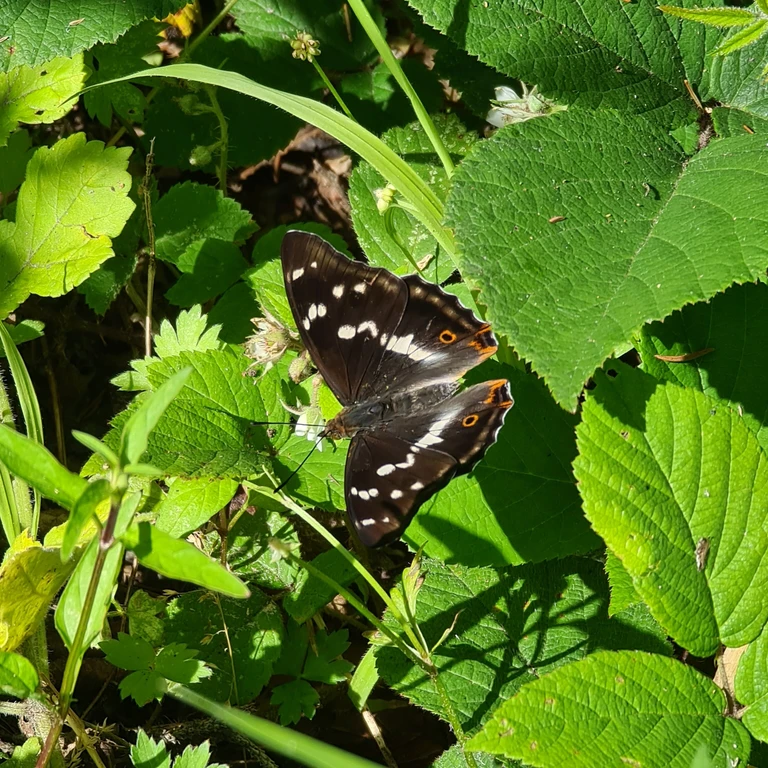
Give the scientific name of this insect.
Apatura iris
